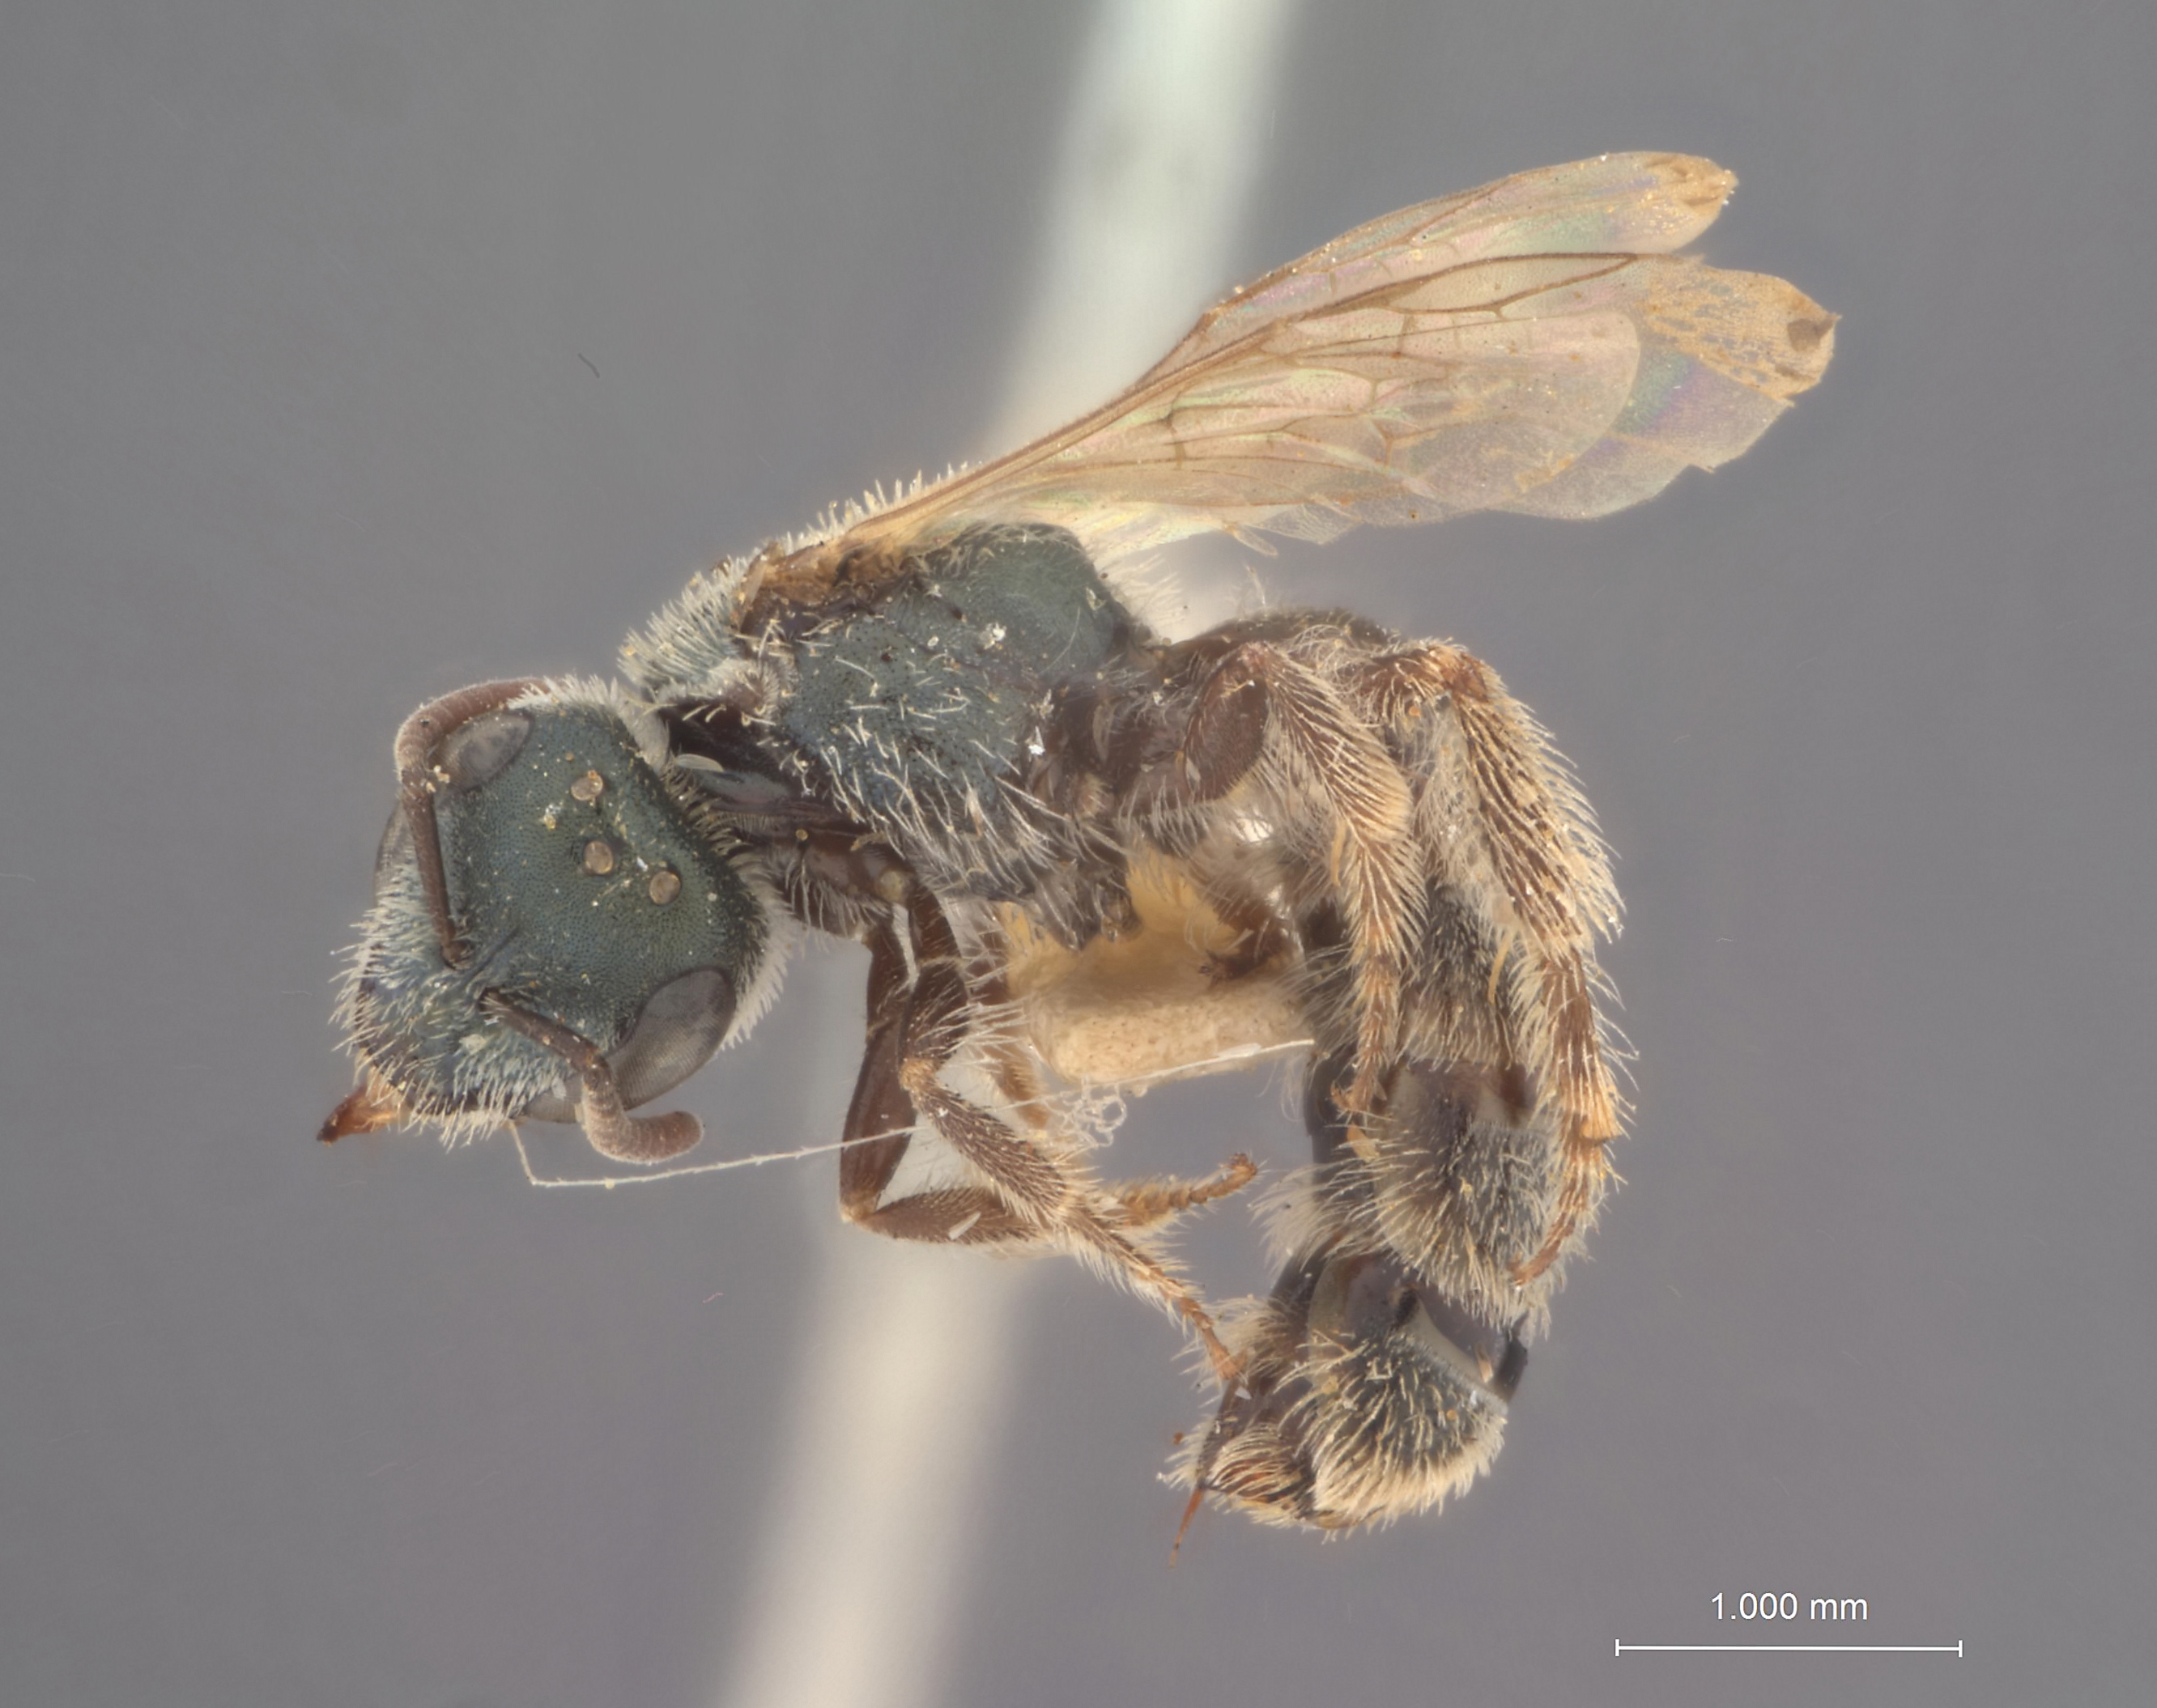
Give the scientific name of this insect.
Halictus brunneiventris
